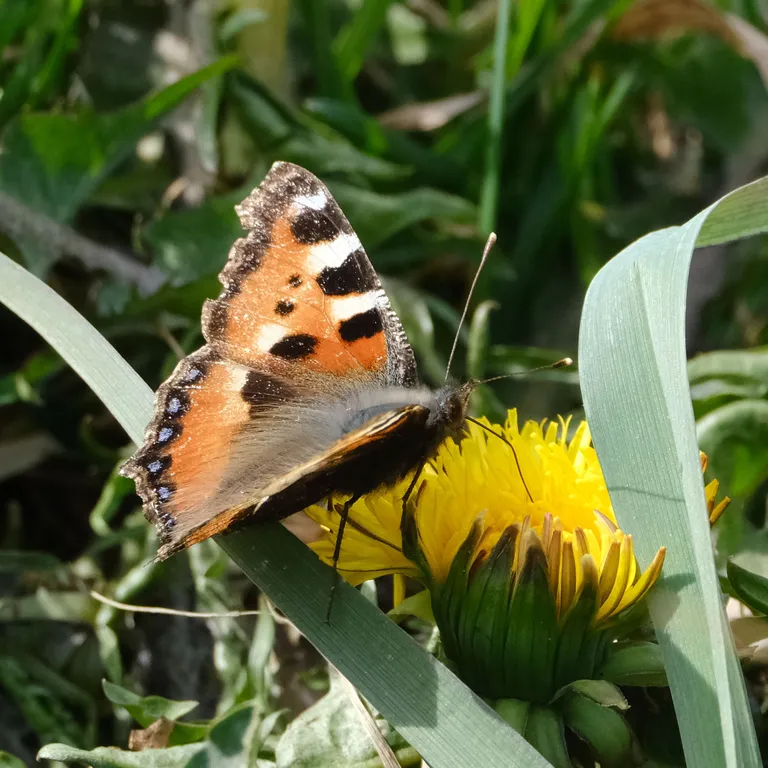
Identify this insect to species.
Aglais urticae
